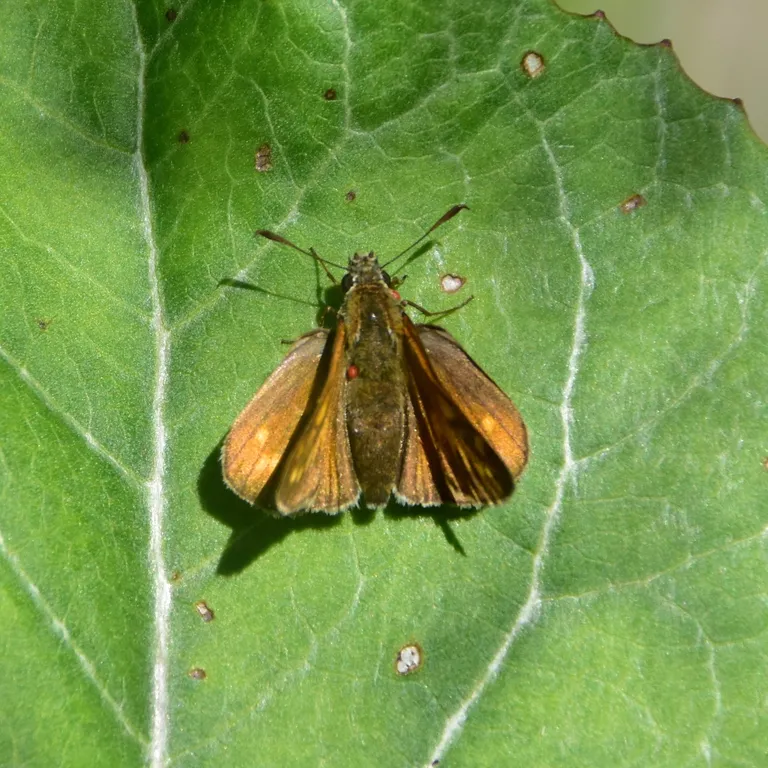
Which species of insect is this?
Ochlodes sylvanus (also Ochlodes venata)
